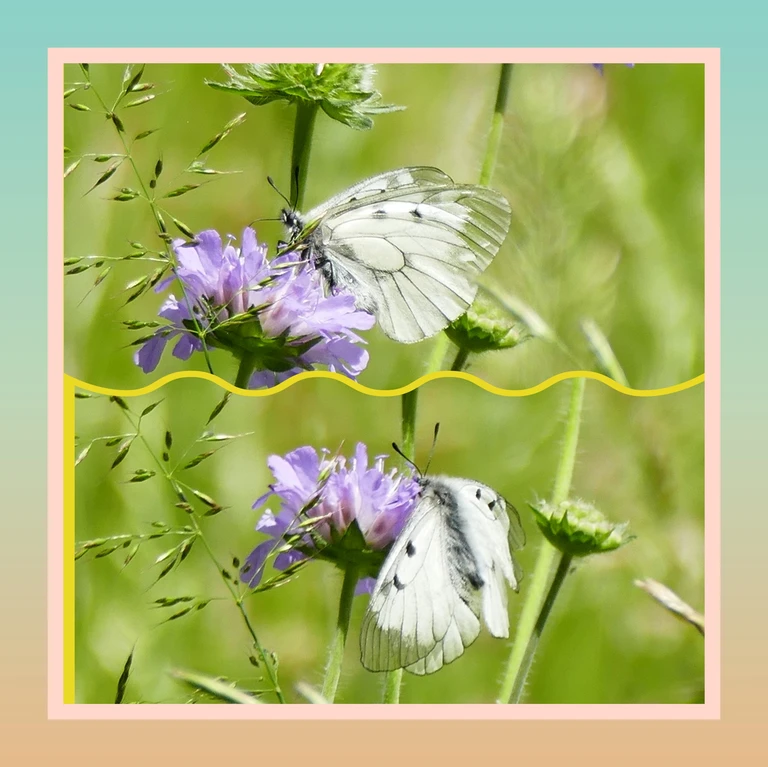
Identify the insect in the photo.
Parnassius mnemosyne
